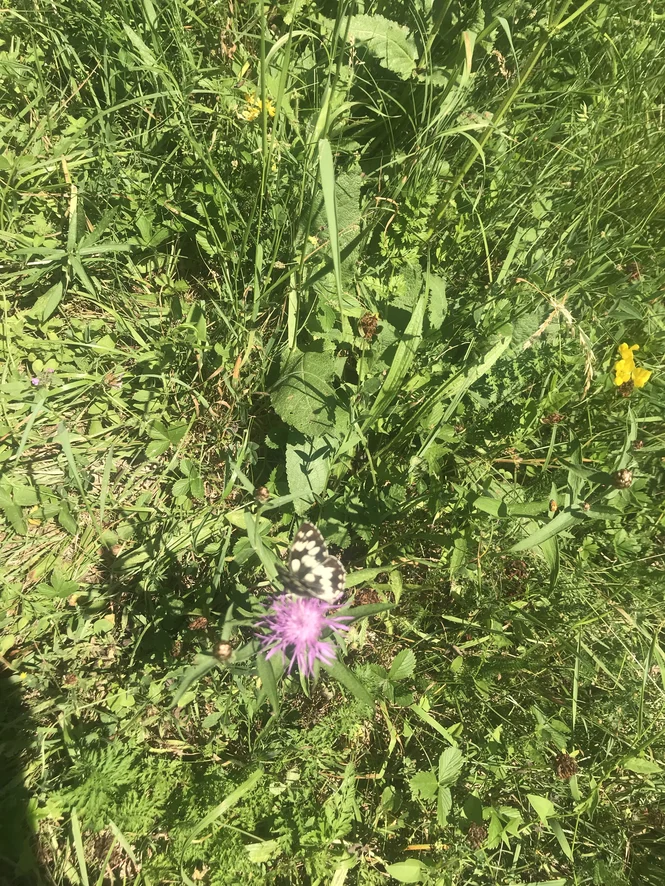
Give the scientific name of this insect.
Melanargia galathea
